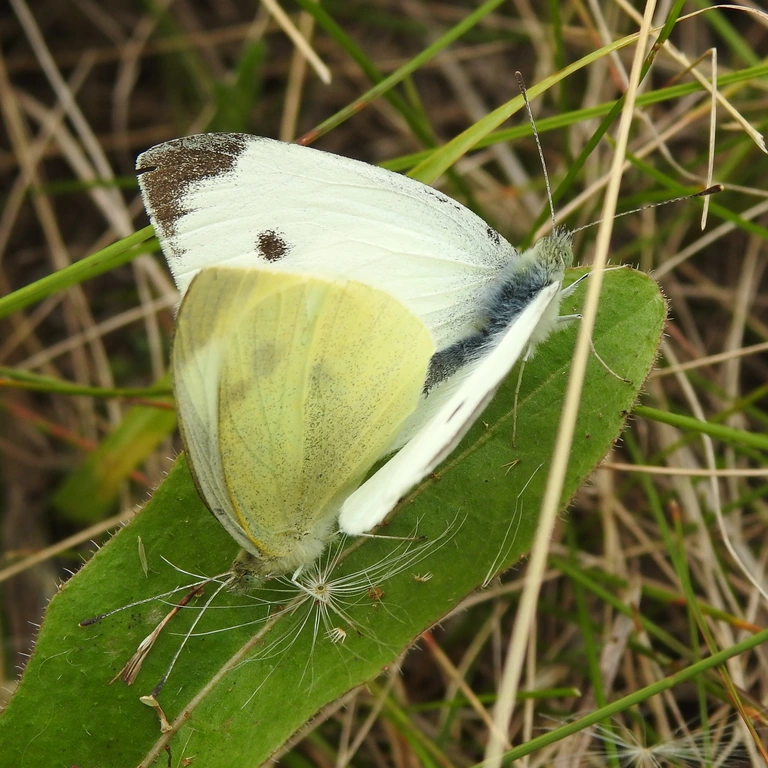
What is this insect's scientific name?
Pieris napi
